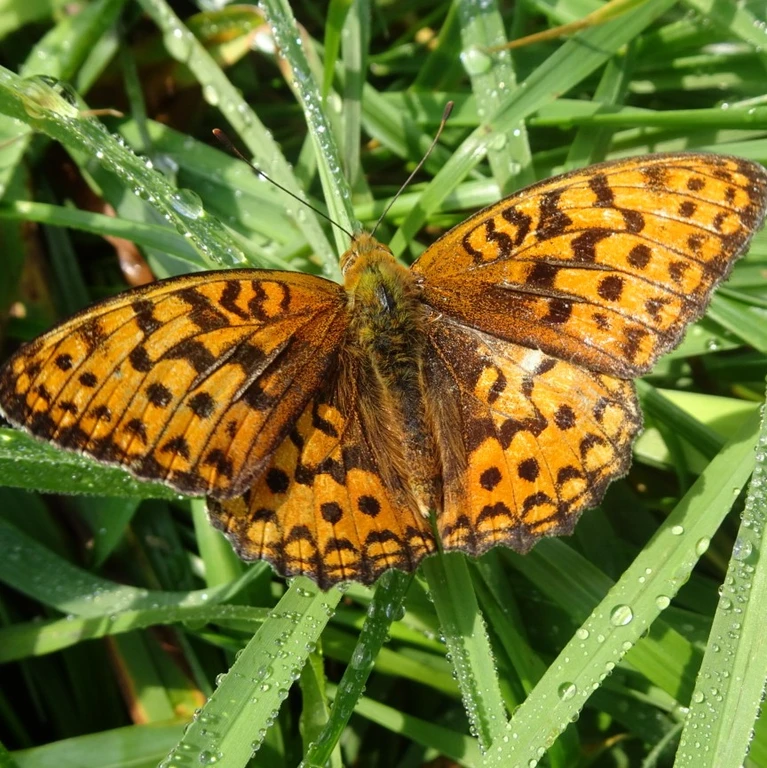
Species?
Fabriciana adippe
